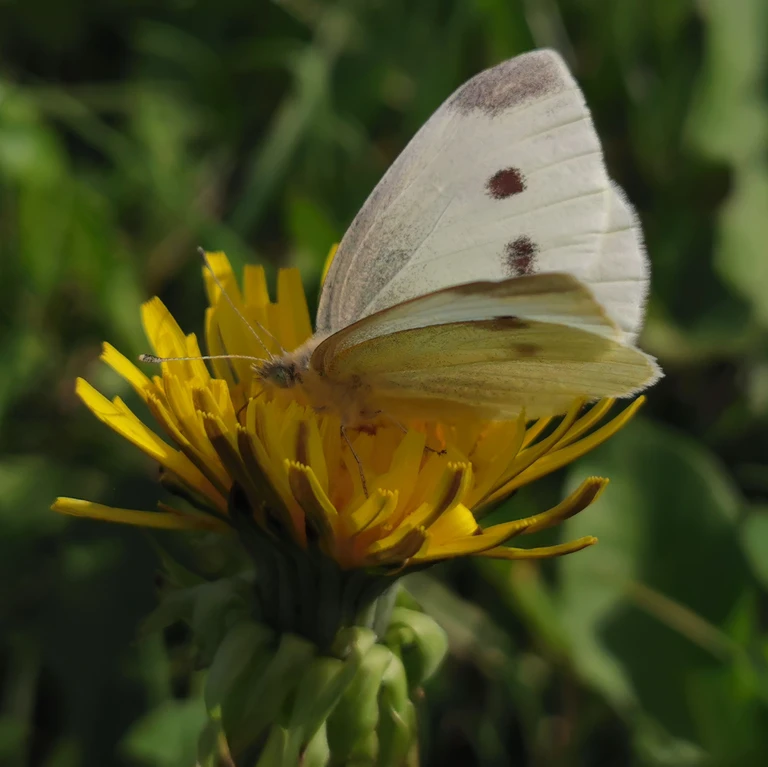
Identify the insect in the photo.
Pieris rapae
